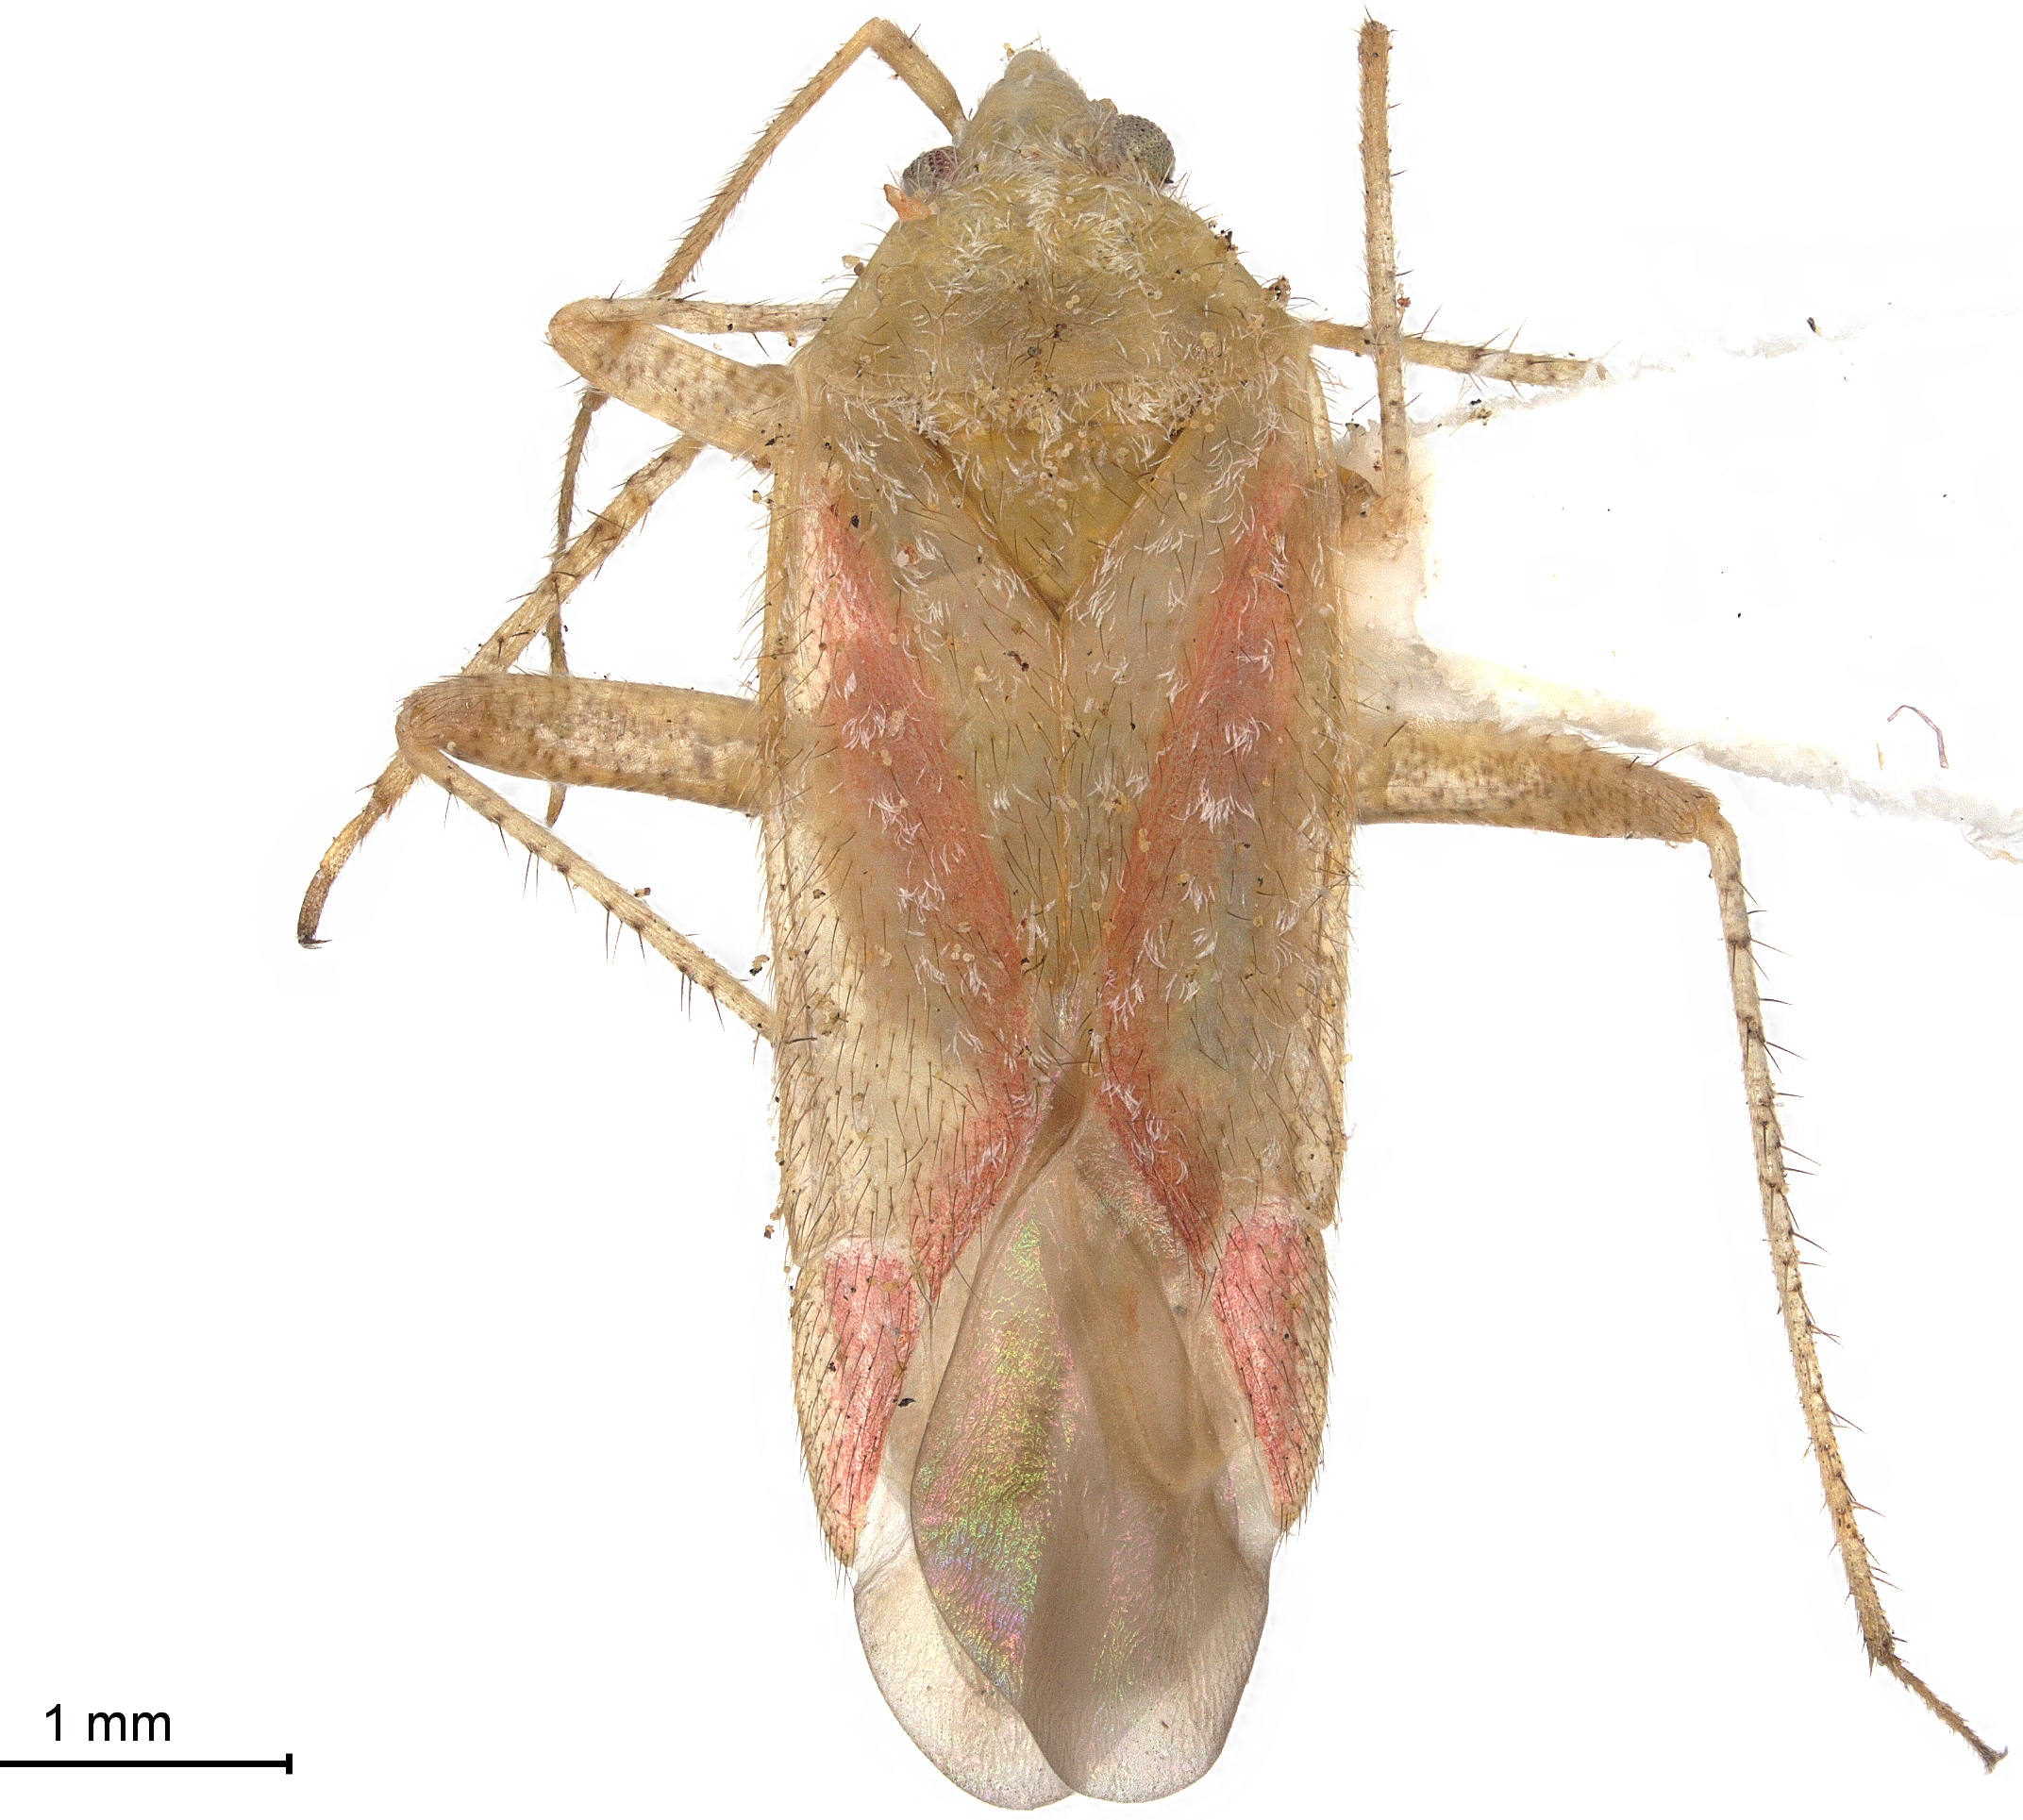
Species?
Moiseevichia leyserae
